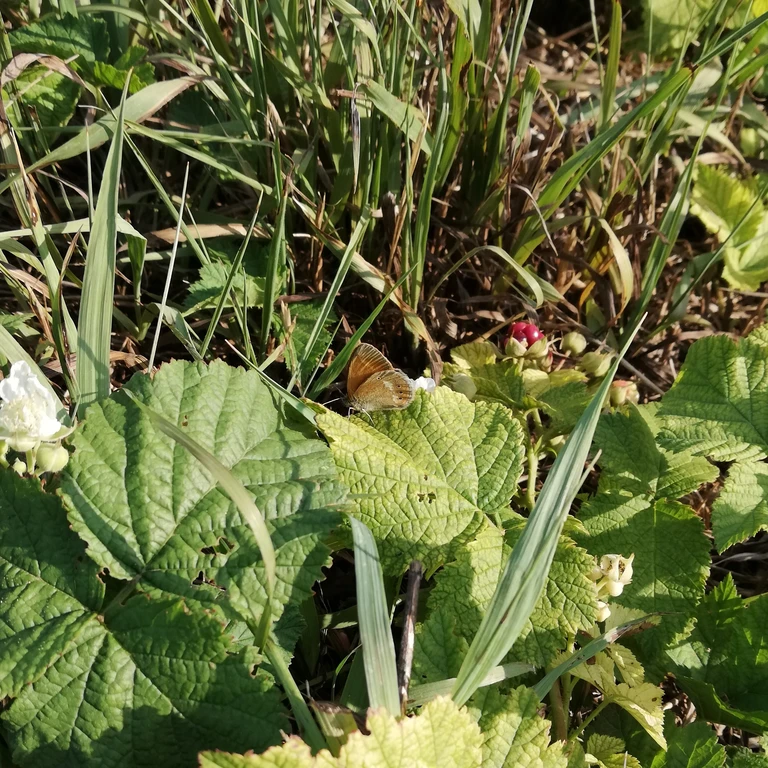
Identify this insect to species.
Coenonympha glycerion (also Coenonympha iphis)
